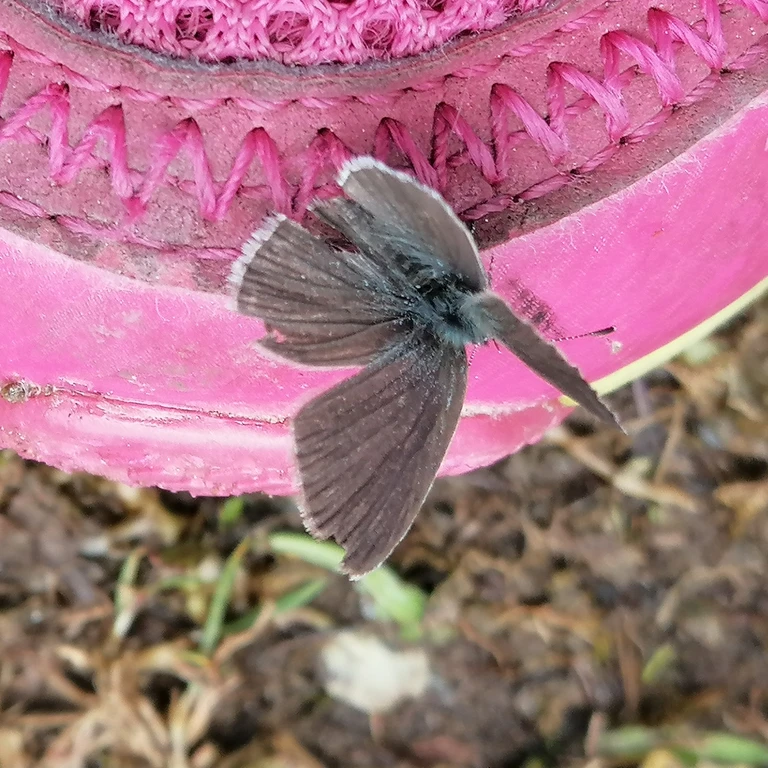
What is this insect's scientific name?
Cupido minimus
